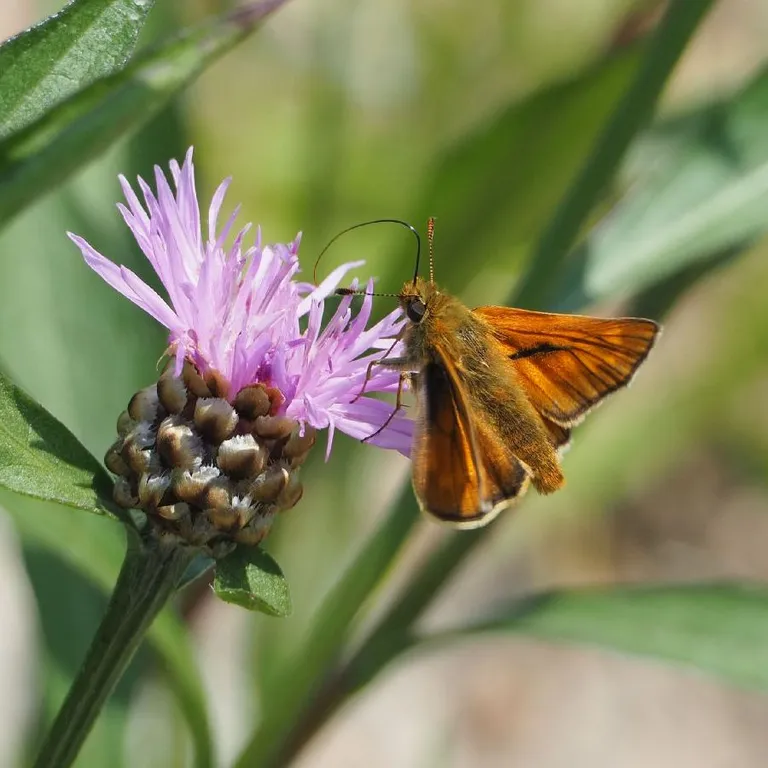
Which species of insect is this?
Ochlodes sylvanus (also Ochlodes venata)
